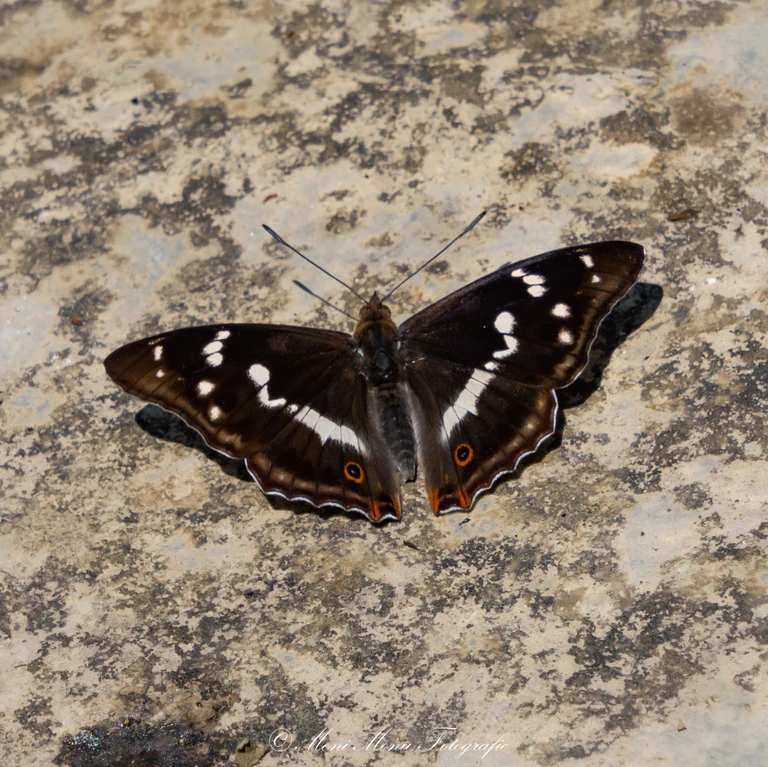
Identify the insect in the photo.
Apatura iris
